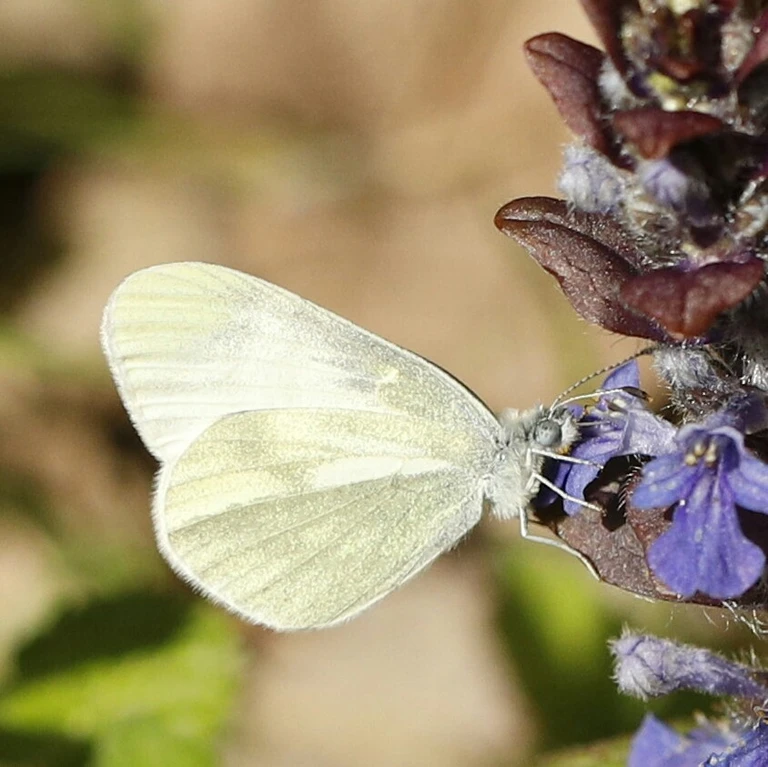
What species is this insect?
Leptidea sinapis/juvernica
